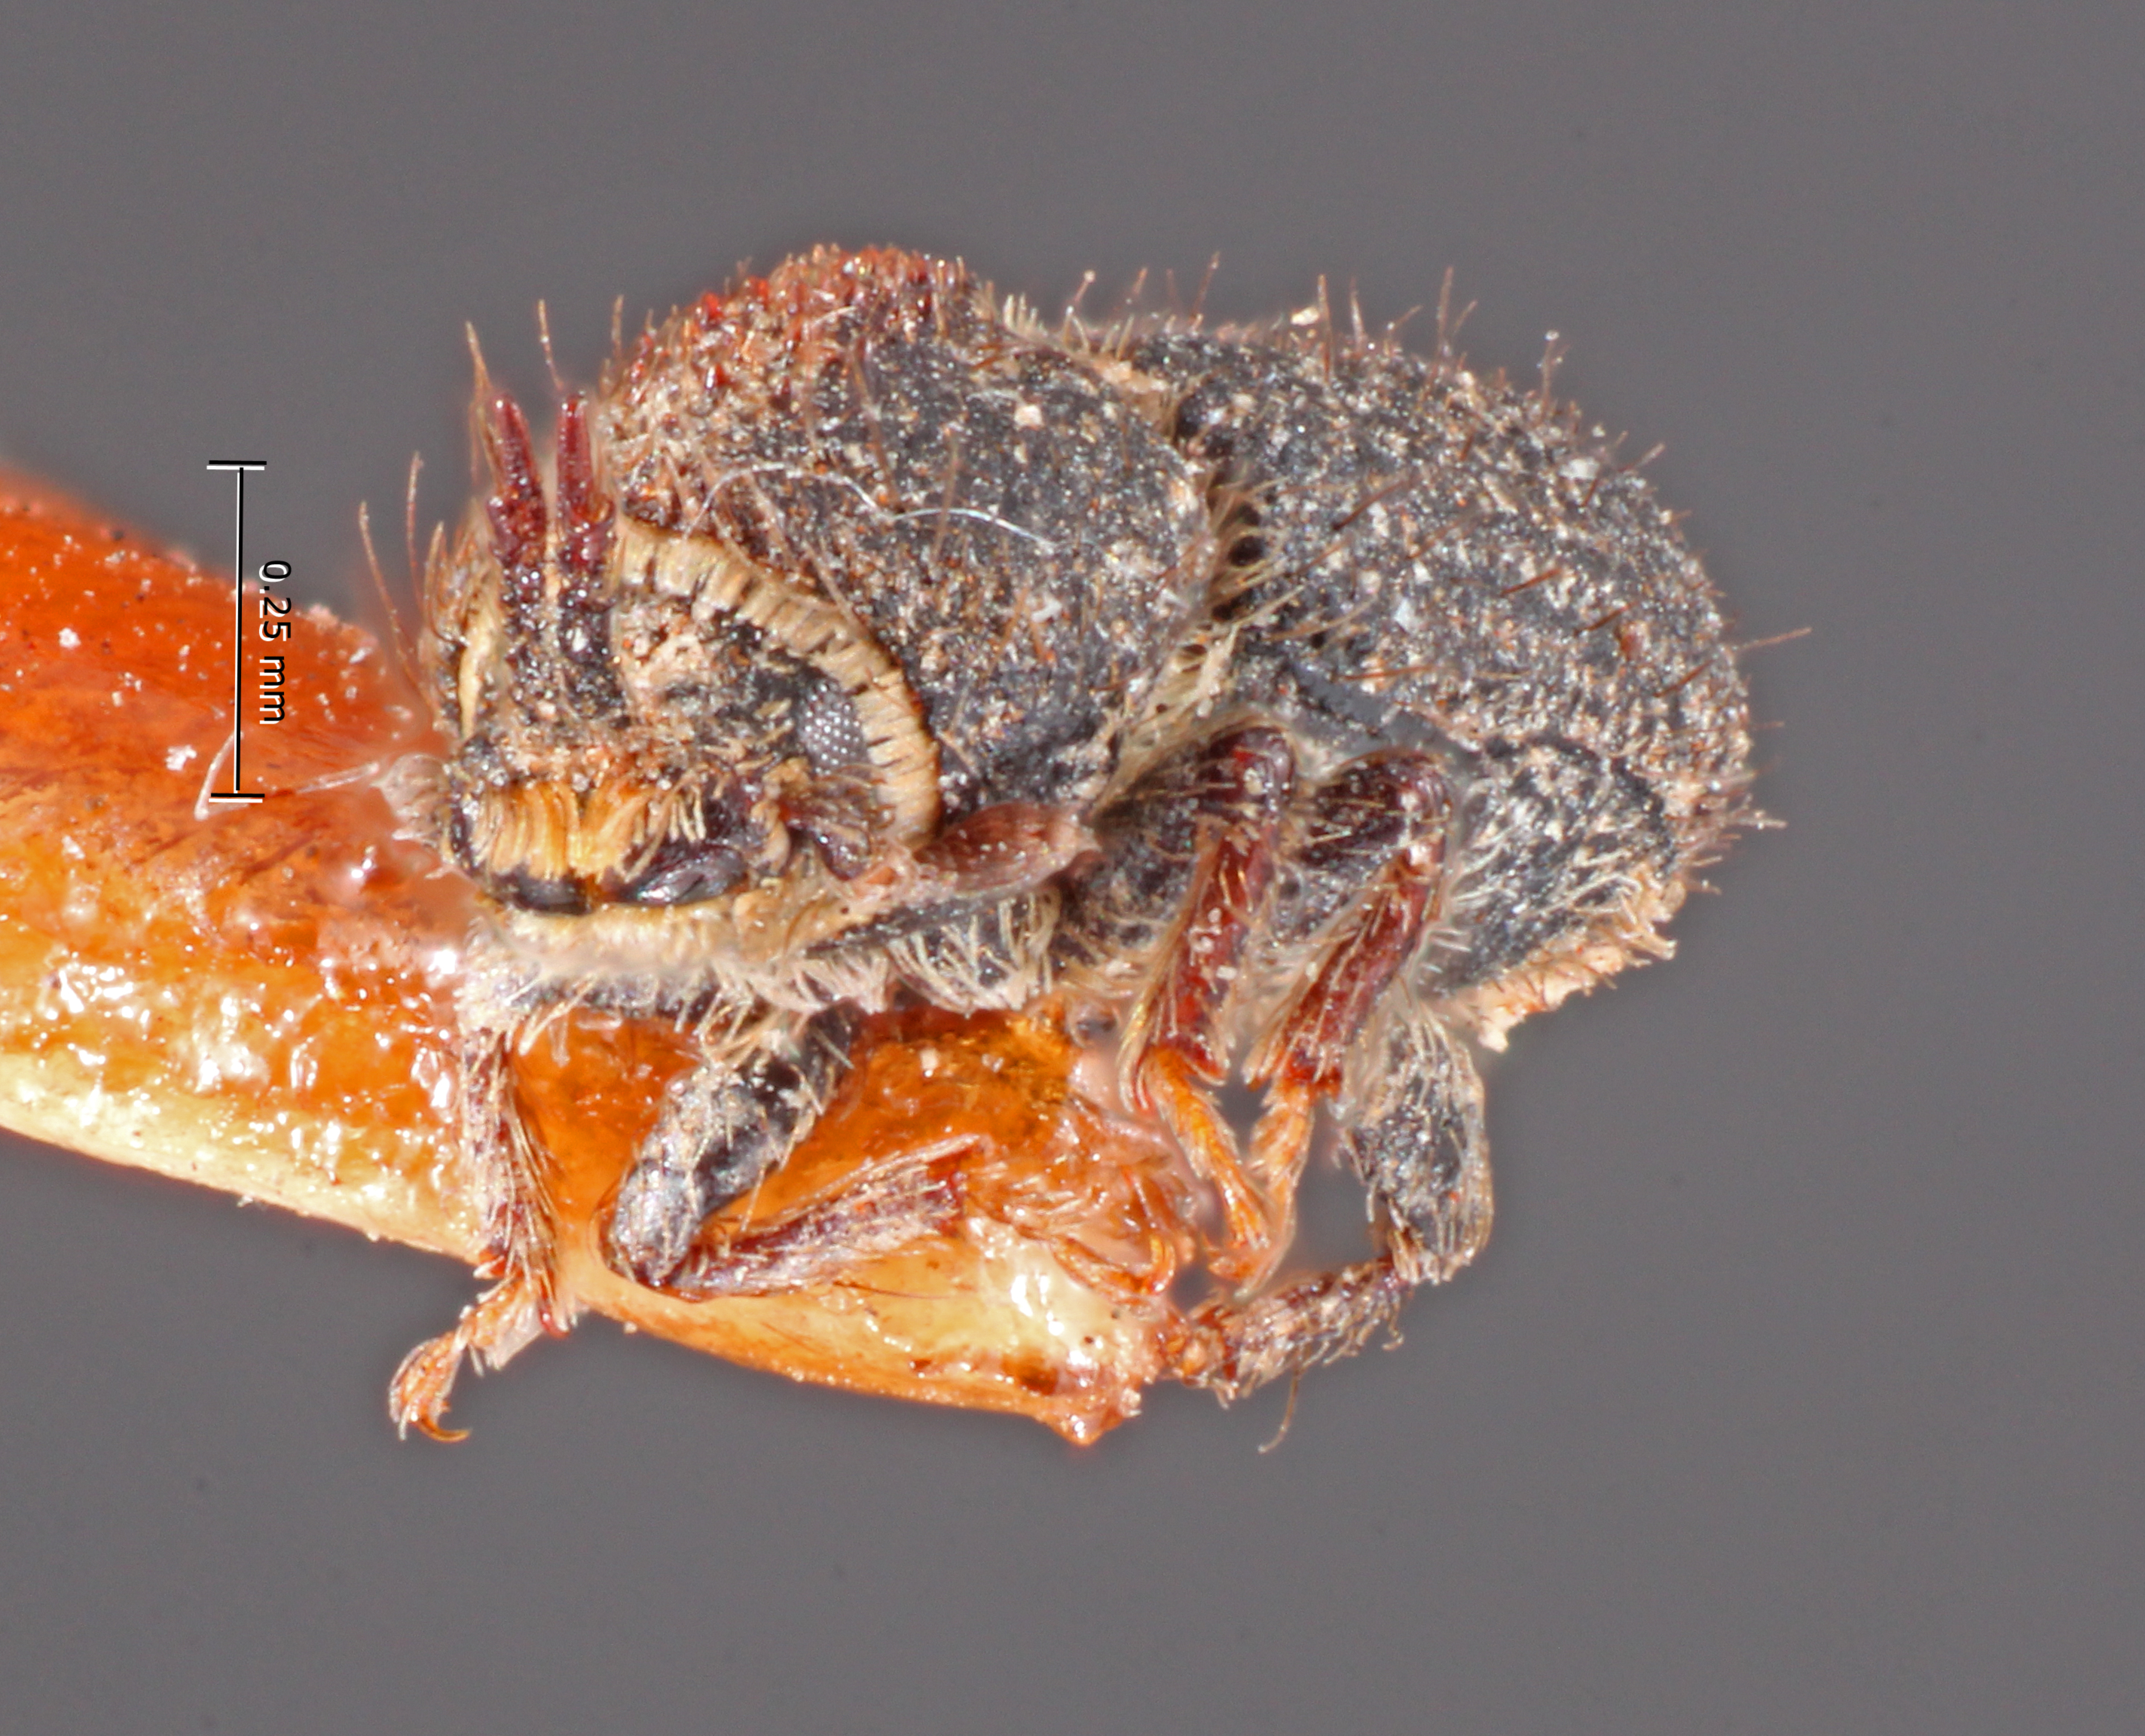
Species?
Cactopinus rhois
